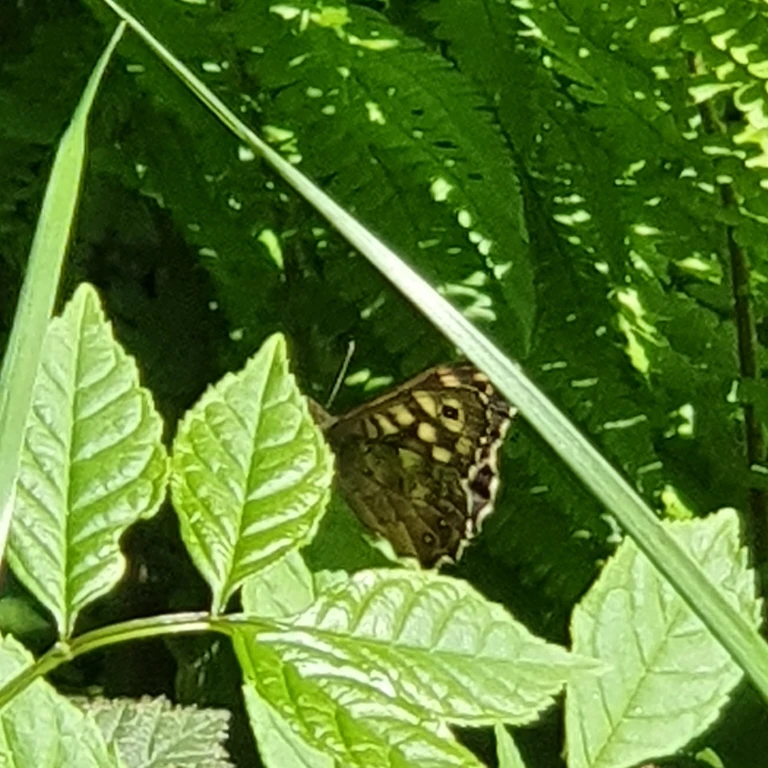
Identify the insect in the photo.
Pararge aegeria
